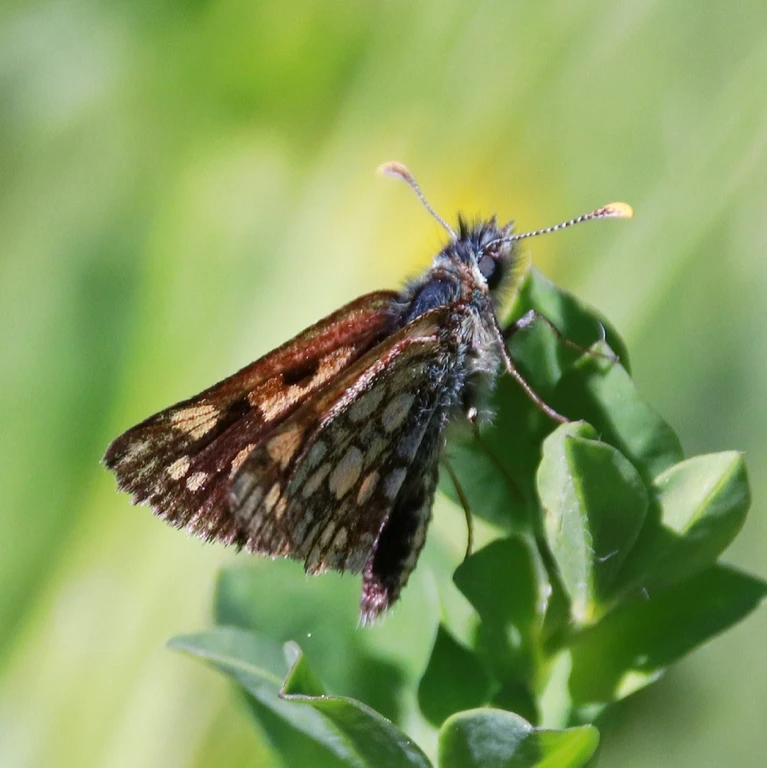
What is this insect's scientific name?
Carterocephalus palaemon
